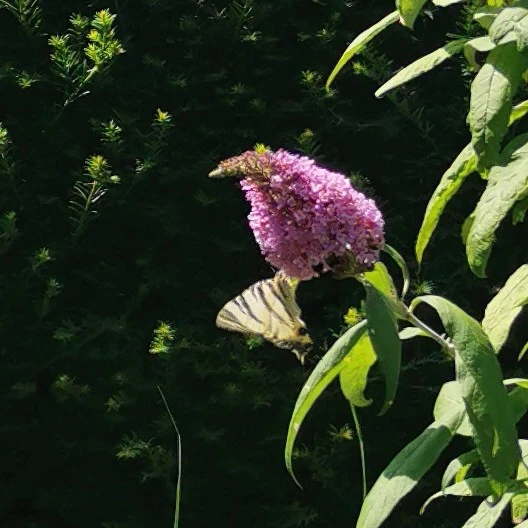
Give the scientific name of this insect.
Iphiclides podalirius
